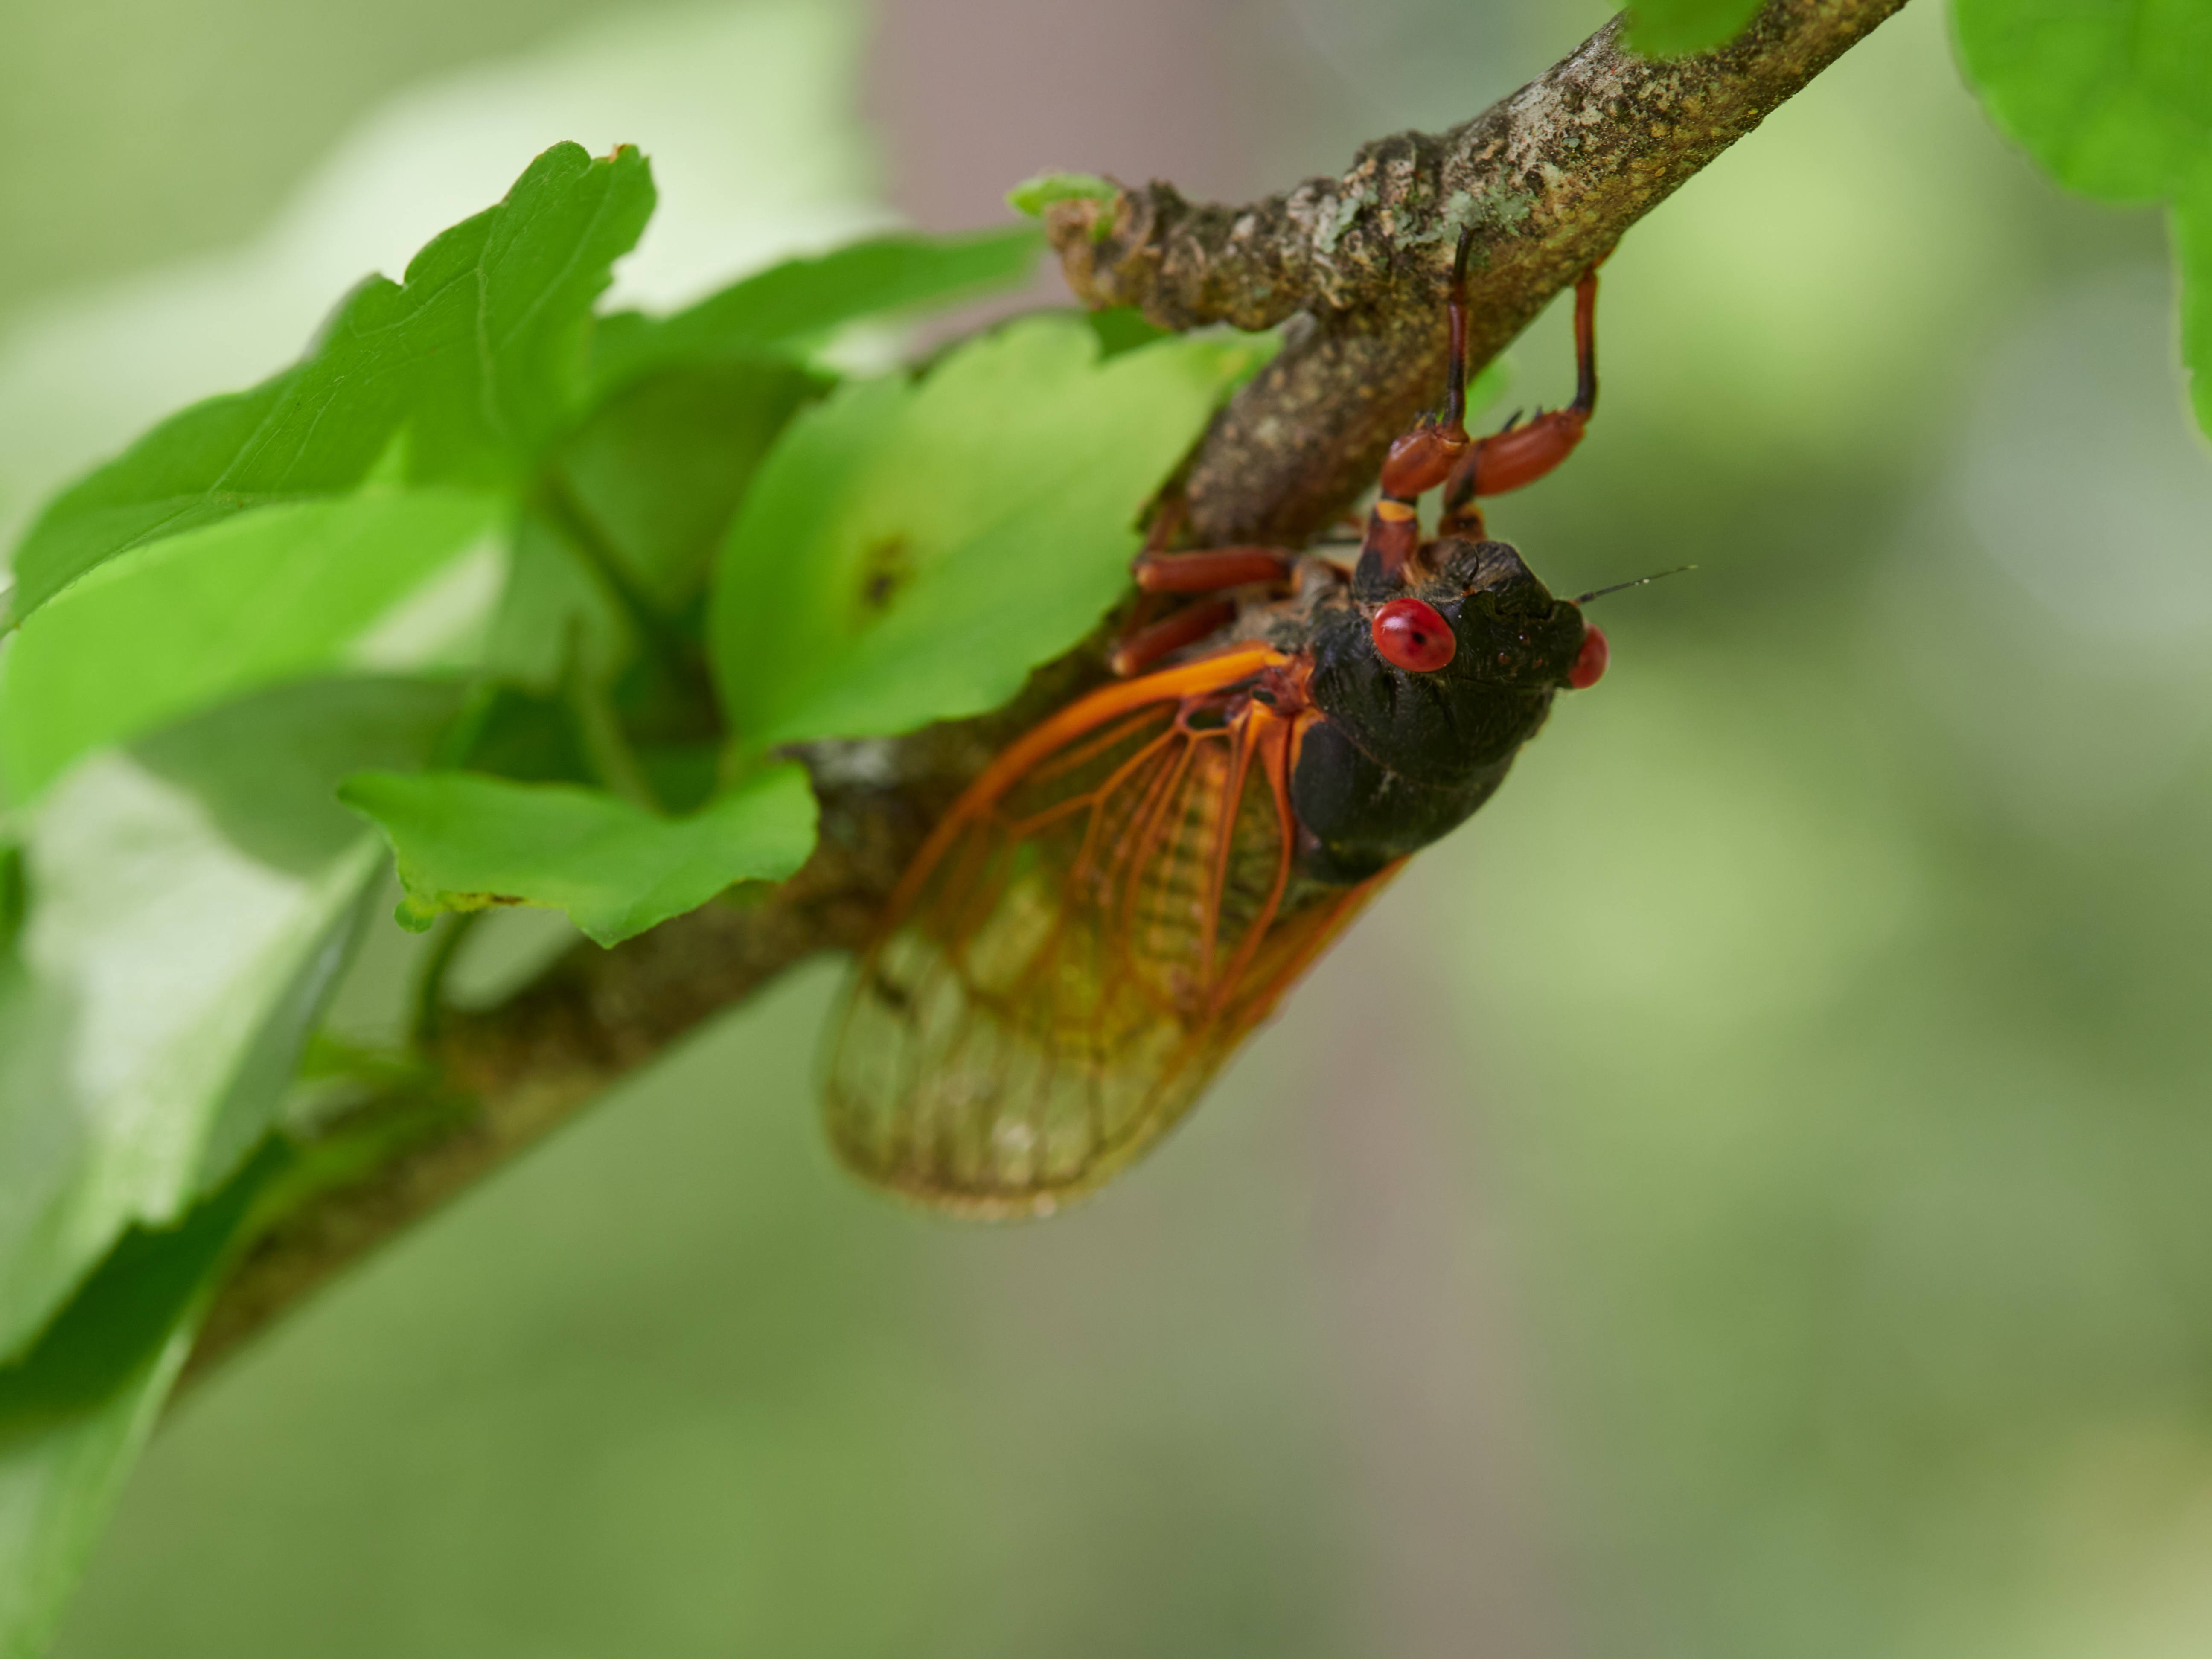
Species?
Magicicada cassinii
